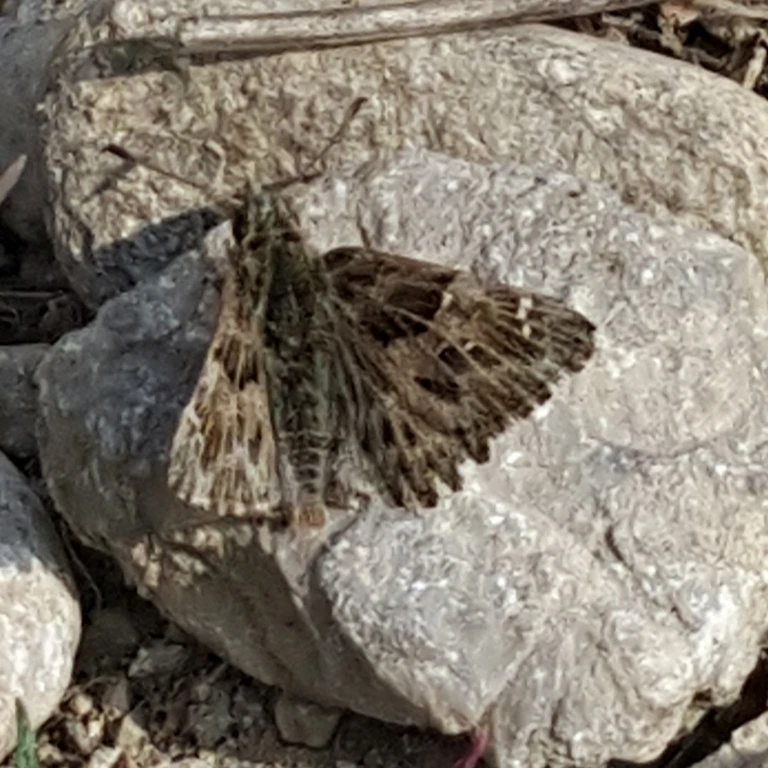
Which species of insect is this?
Carcharodus alceae
